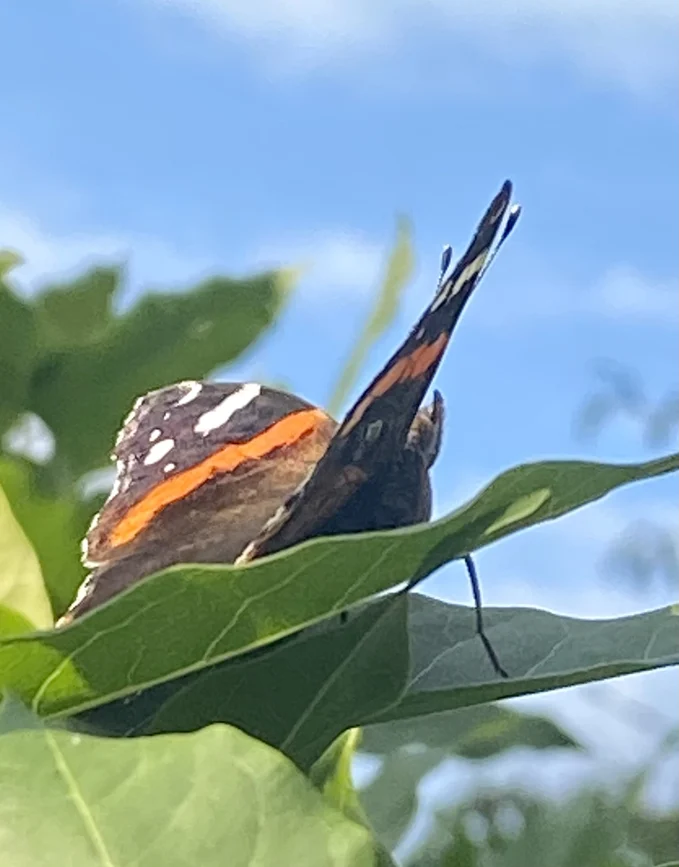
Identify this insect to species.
Vanessa atalanta
